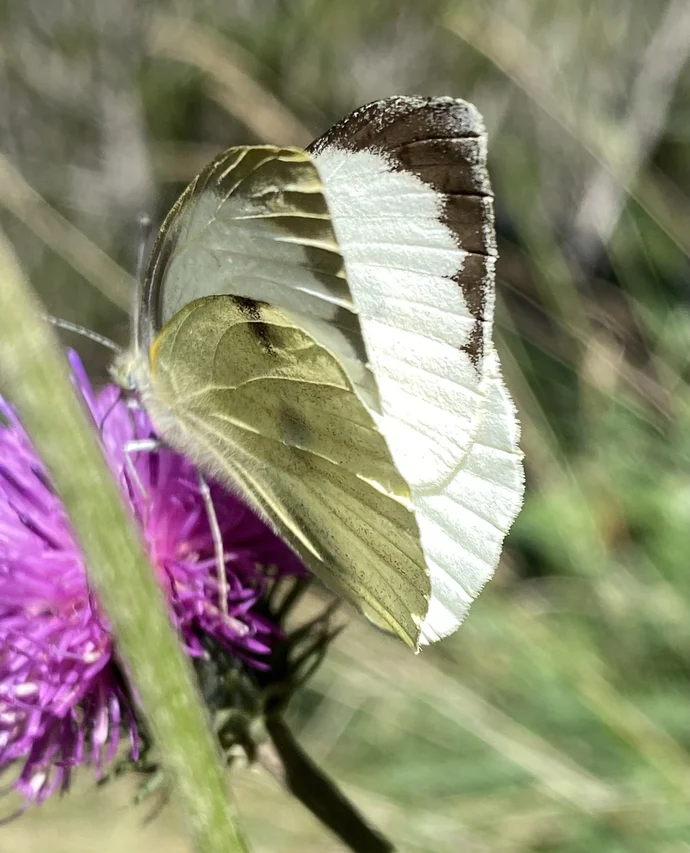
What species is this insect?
Pieris brassicae
